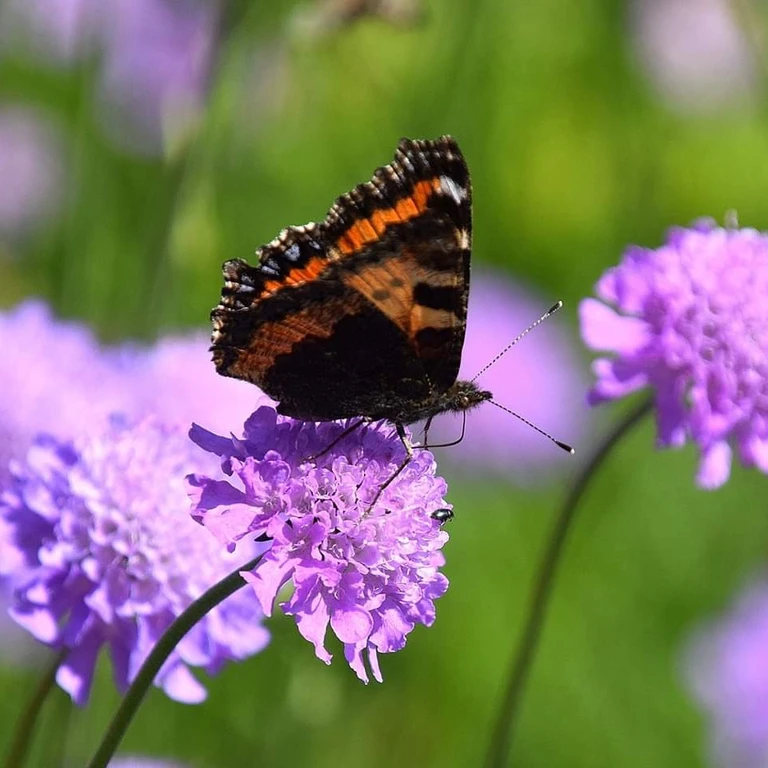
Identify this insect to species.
Aglais urticae
